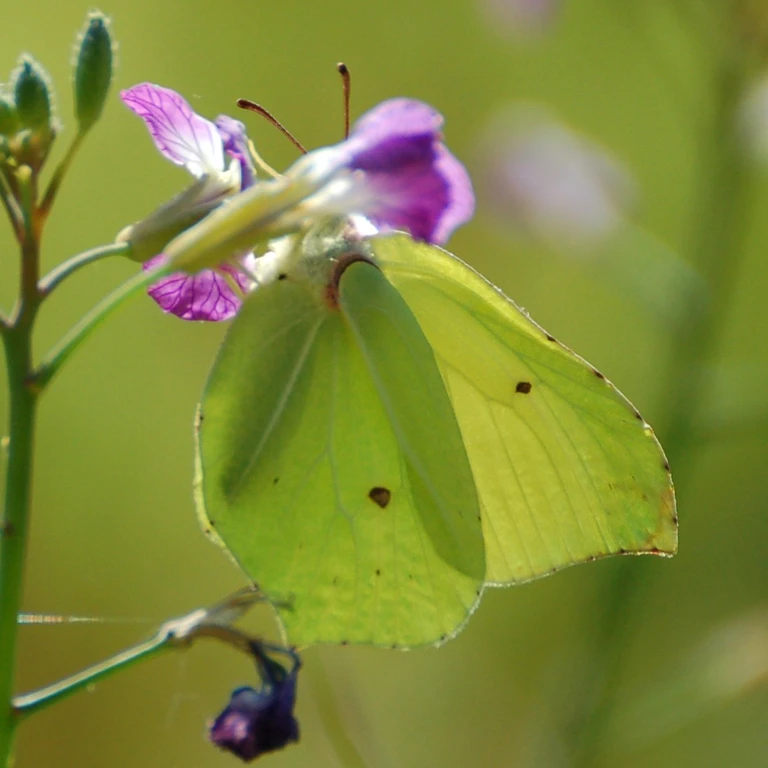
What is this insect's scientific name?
Gonepteryx rhamni
